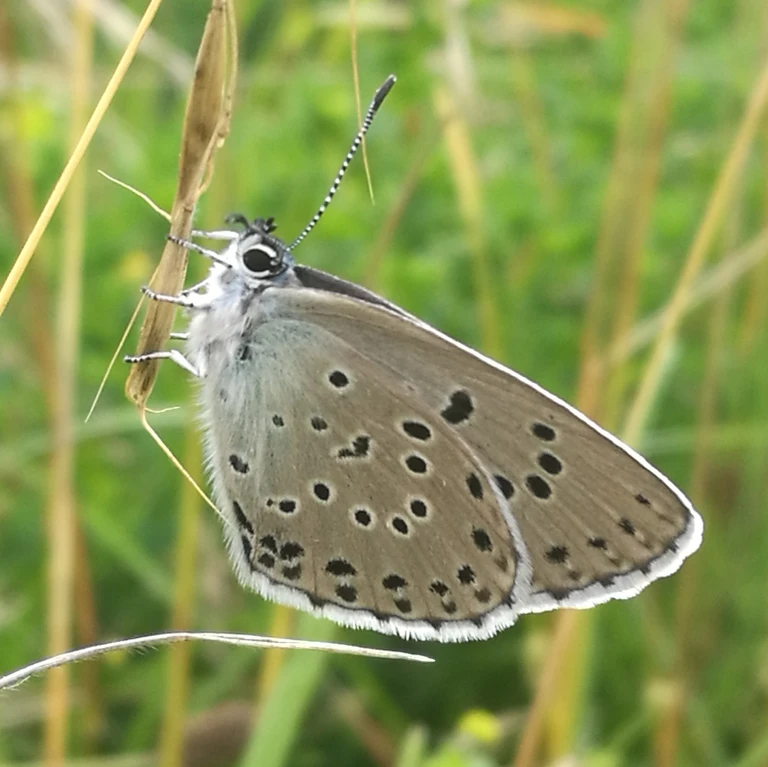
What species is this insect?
Phengaris arion (also Maculinea arion)
